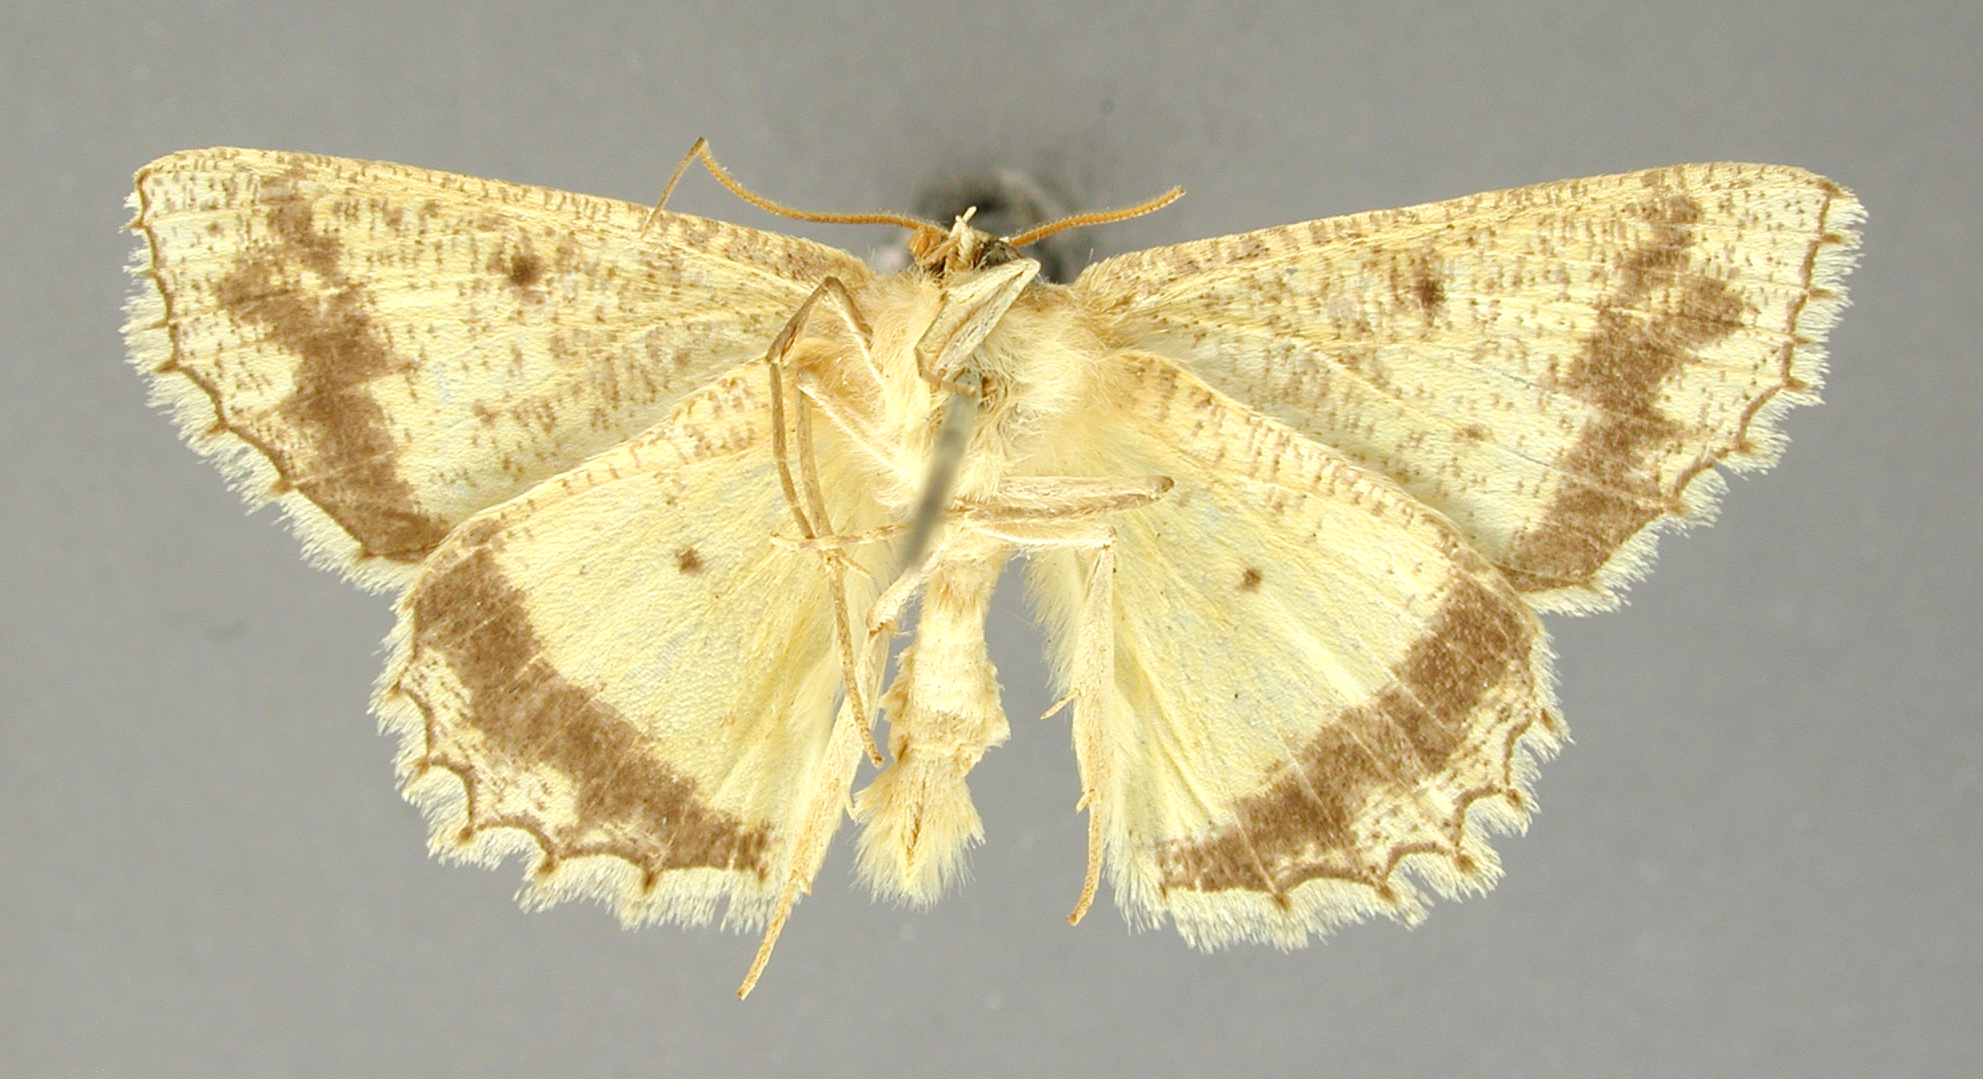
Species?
Sabulodes flavopuncta
